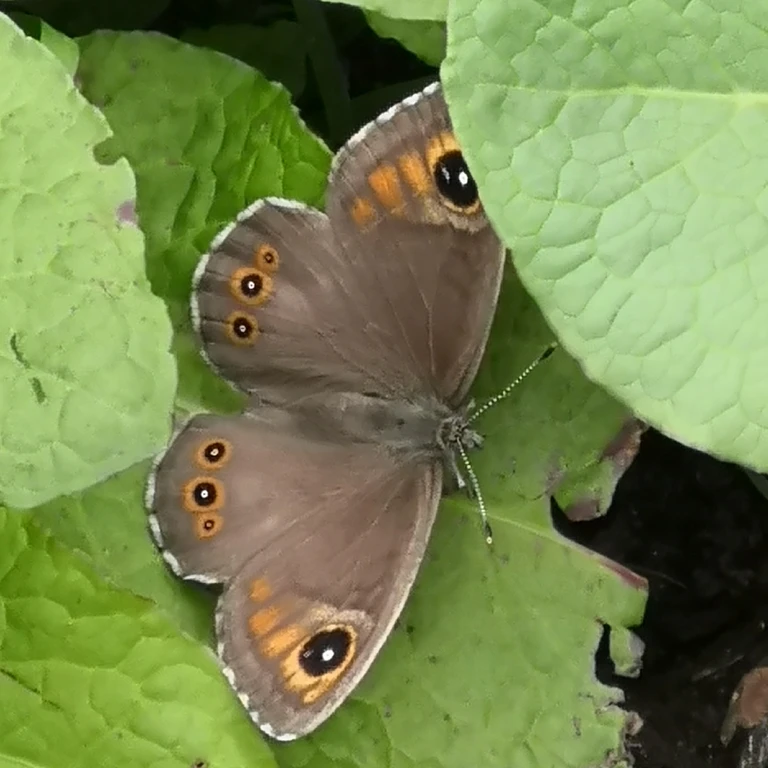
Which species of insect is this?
Lasiommata maera (also Pararge maera)
